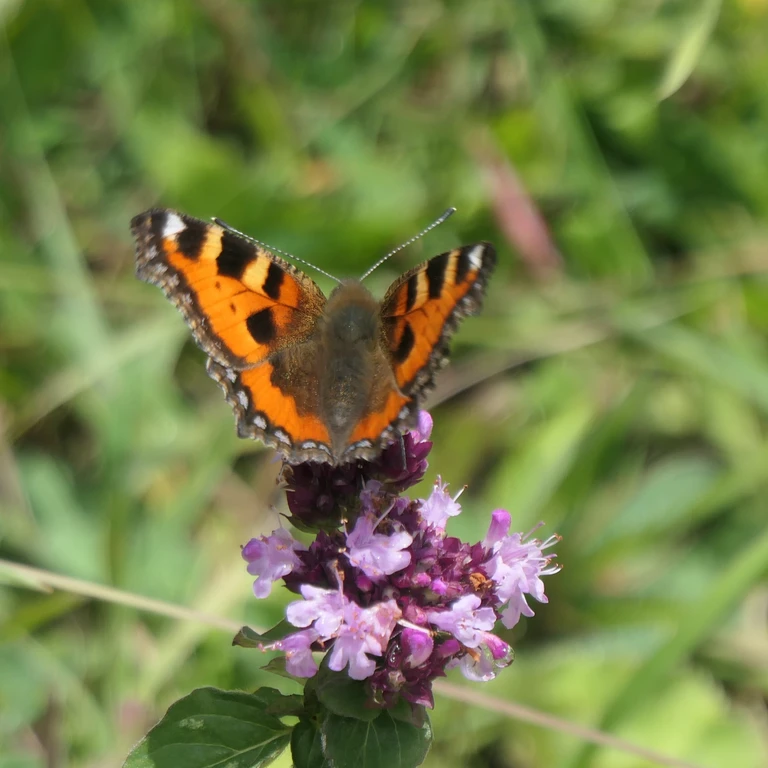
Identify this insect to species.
Aglais urticae
